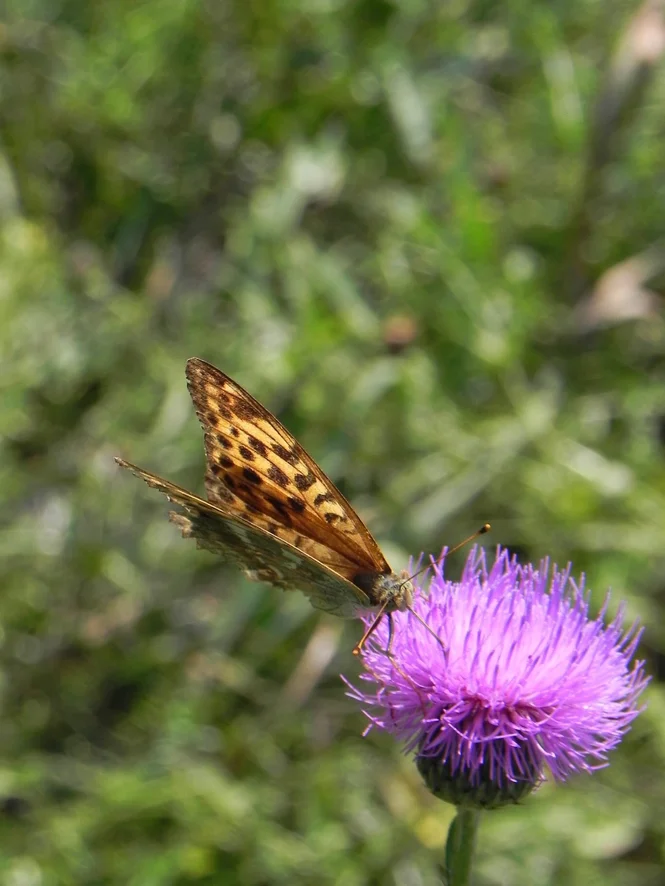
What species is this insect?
Argynnis paphia
